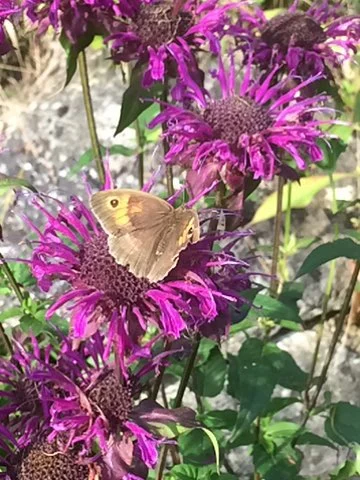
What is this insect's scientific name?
Maniola jurtina
